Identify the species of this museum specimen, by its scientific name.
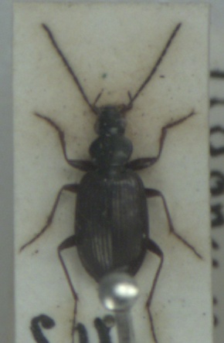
Agonum micans
